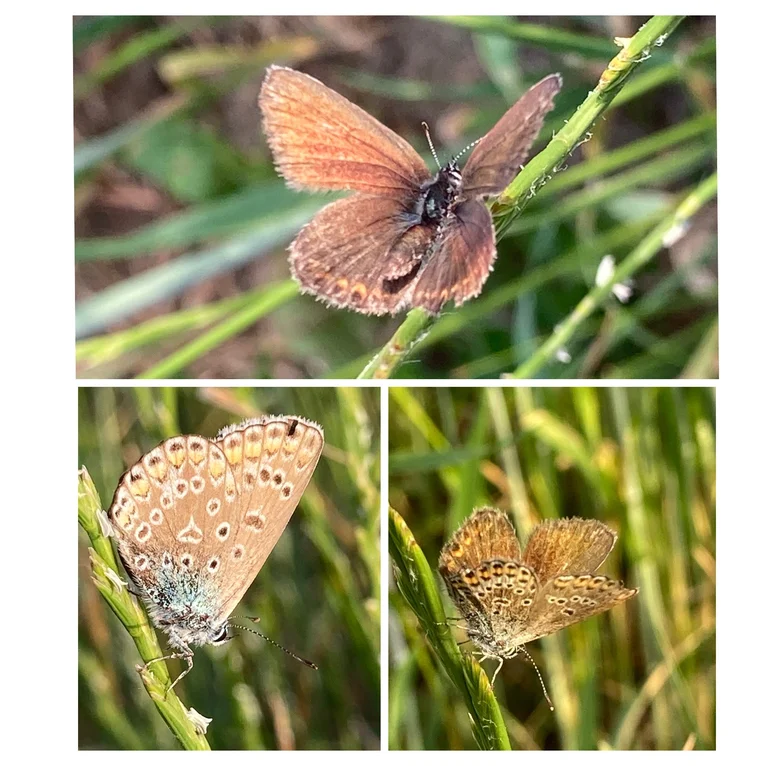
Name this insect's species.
Polyommatus icarus
